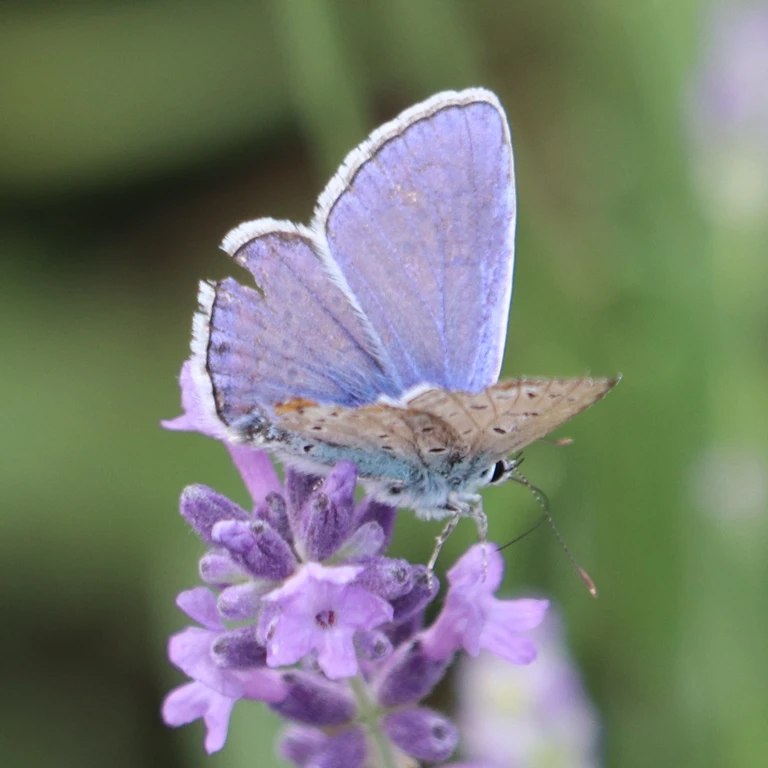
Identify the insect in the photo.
Polyommatus icarus
